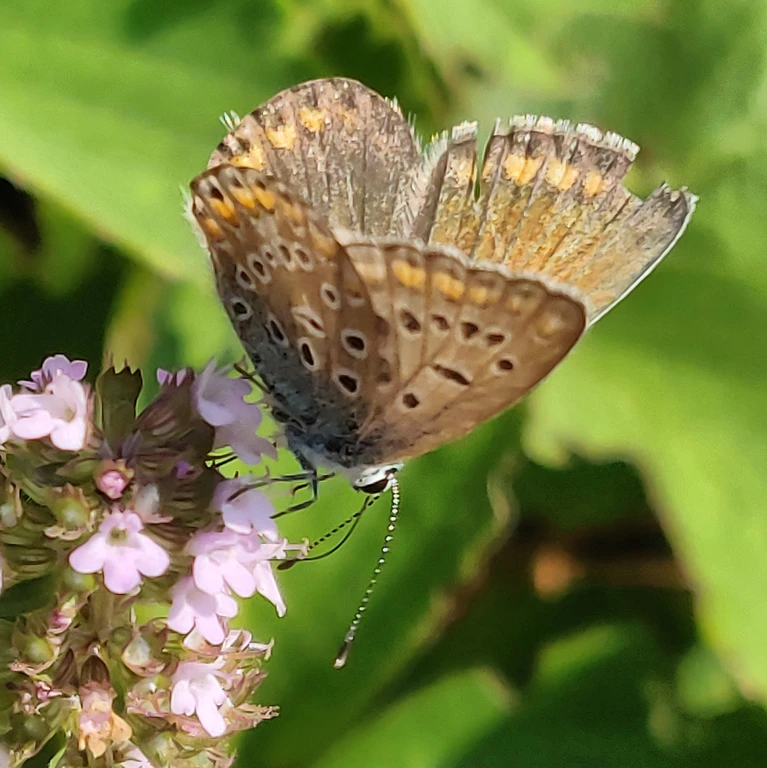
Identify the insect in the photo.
Polyommatus icarus
